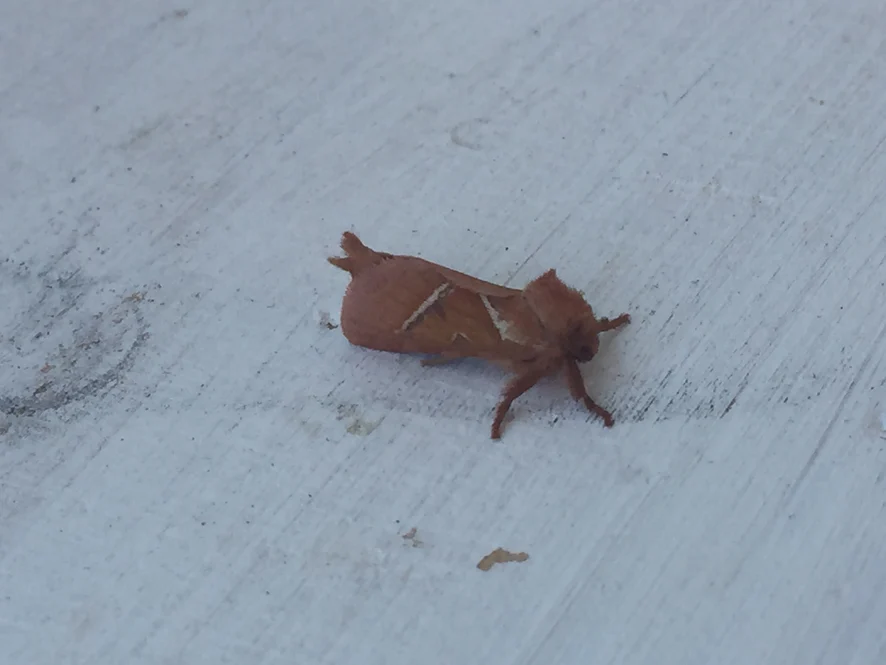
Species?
Triodia sylvina
